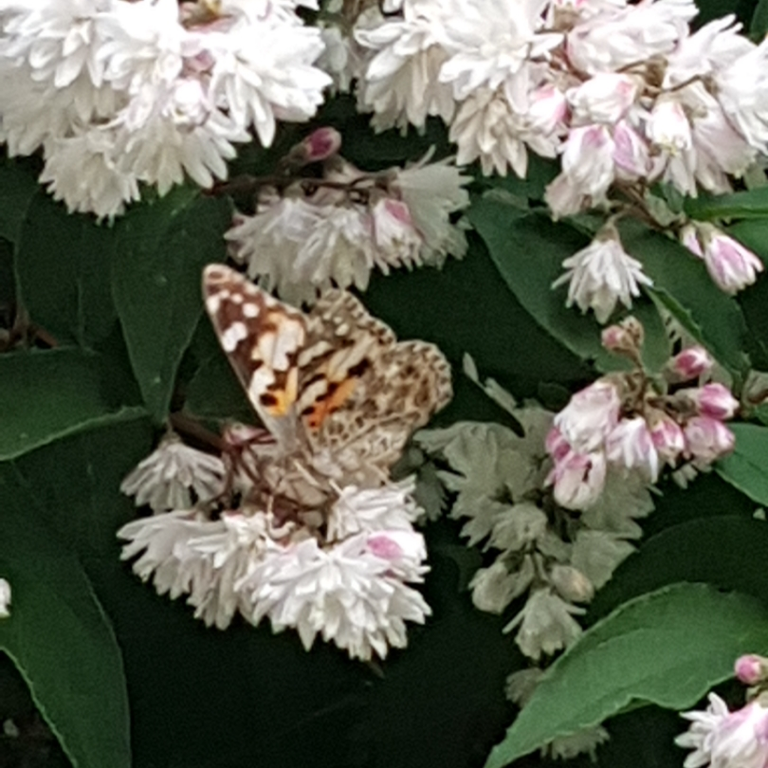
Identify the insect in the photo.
Vanessa cardui
